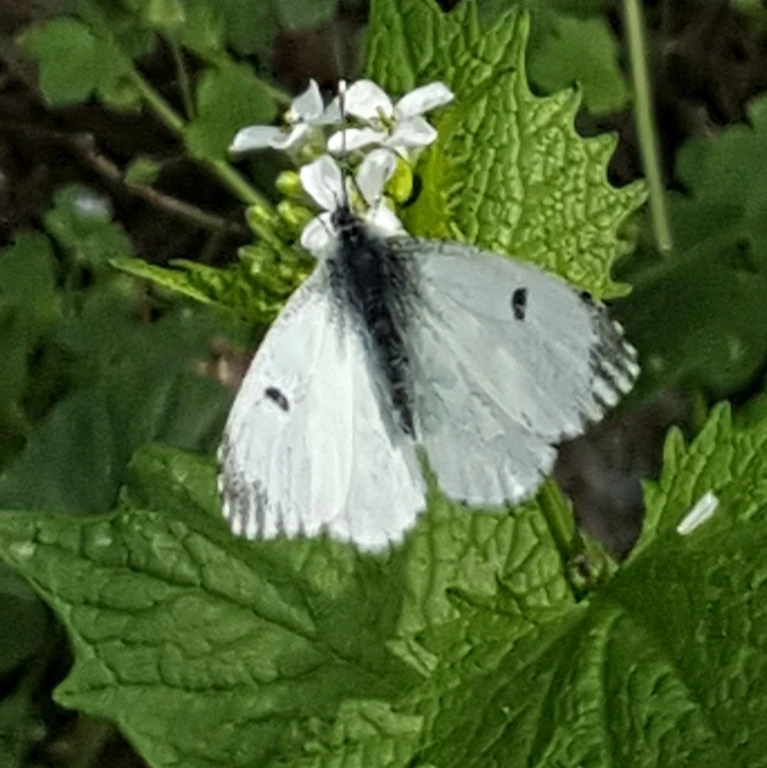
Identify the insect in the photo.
Anthocharis cardamines
